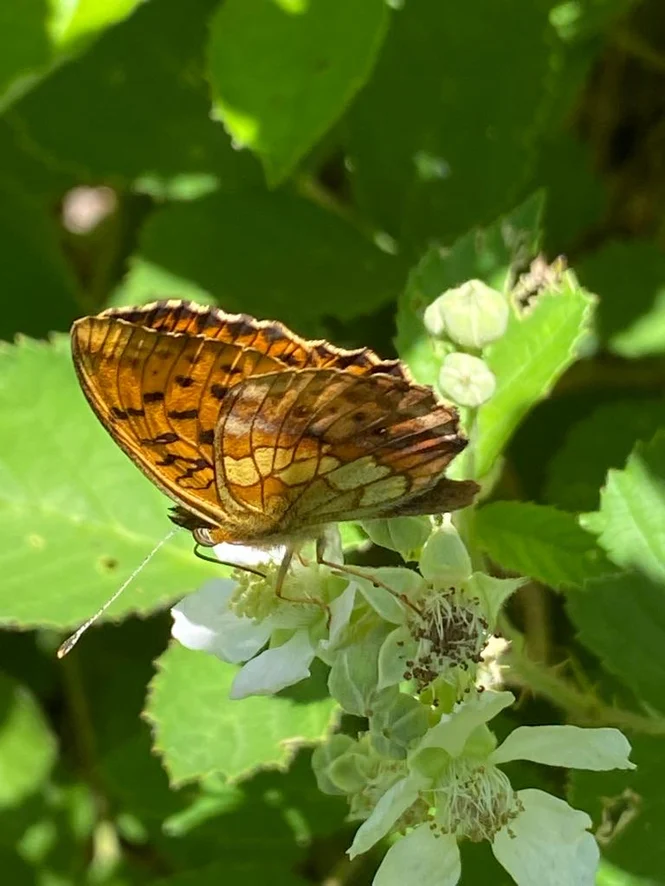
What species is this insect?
Brenthis daphne
